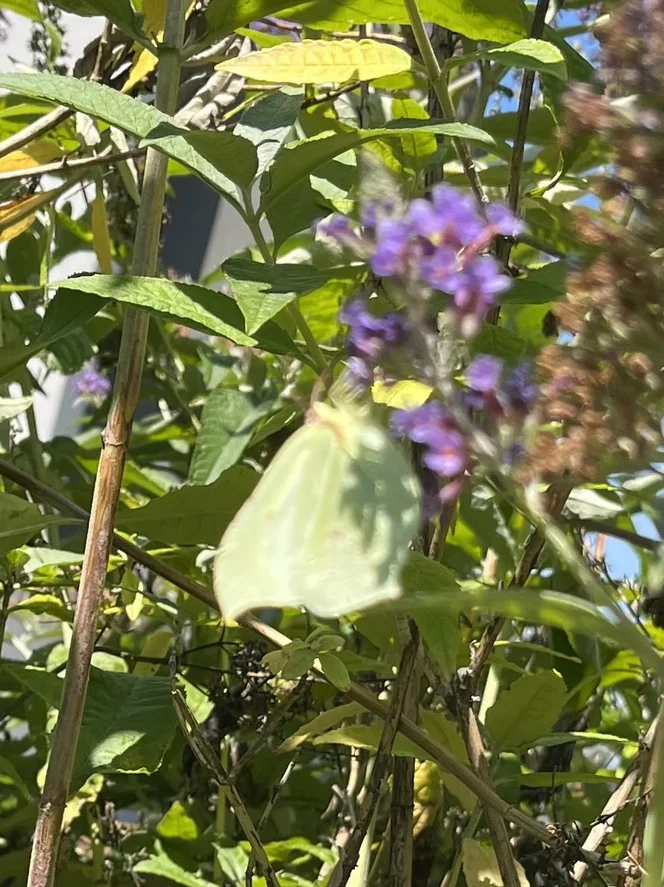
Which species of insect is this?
Gonepteryx rhamni
